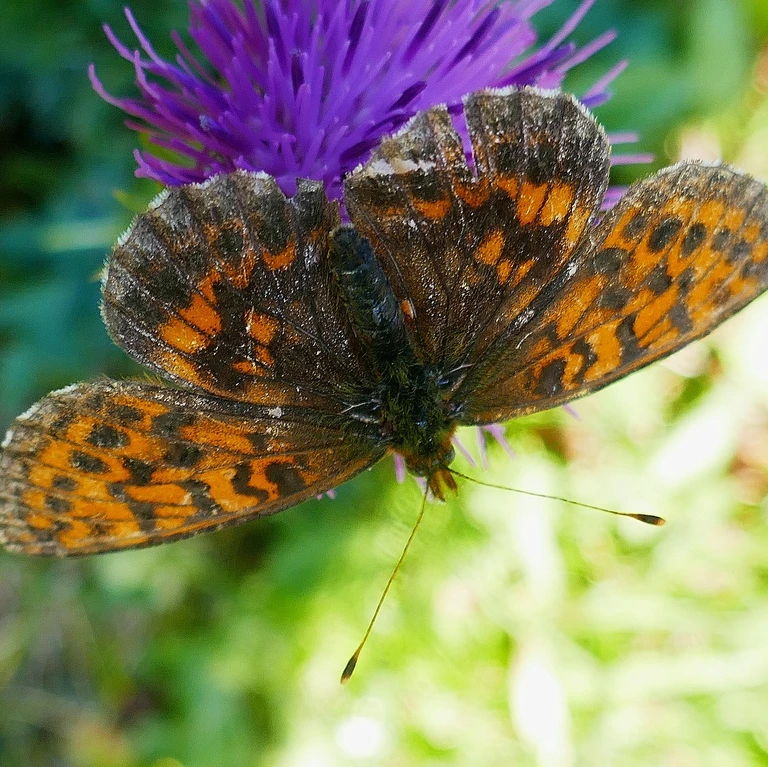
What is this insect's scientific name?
Boloria thore
